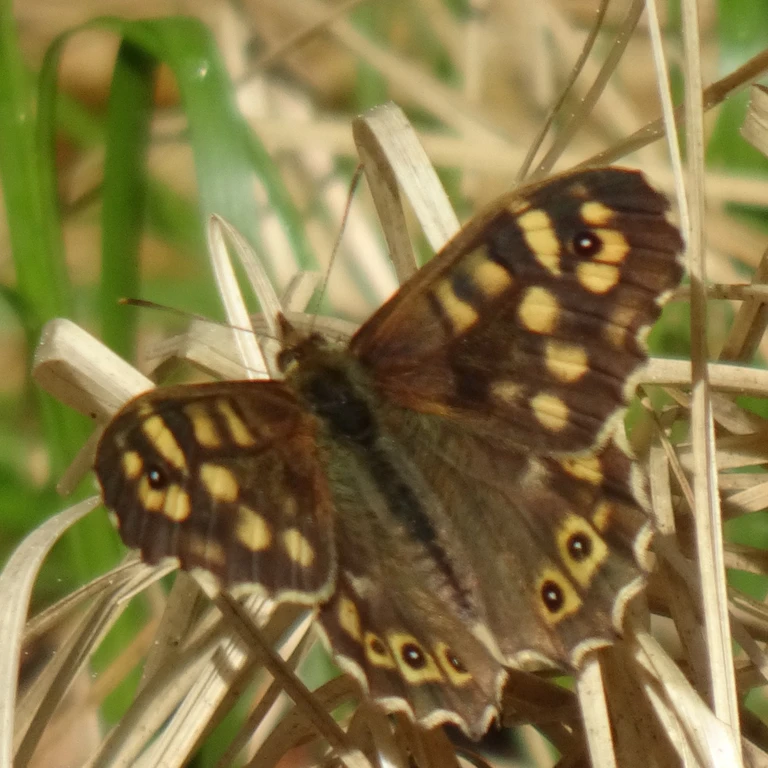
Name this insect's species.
Pararge aegeria
